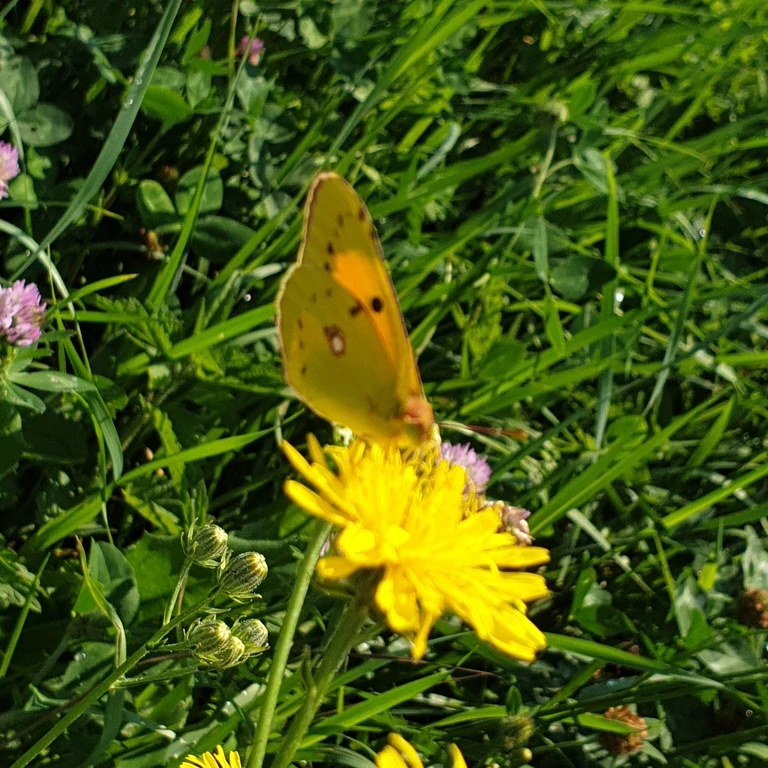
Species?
Colias croceus
